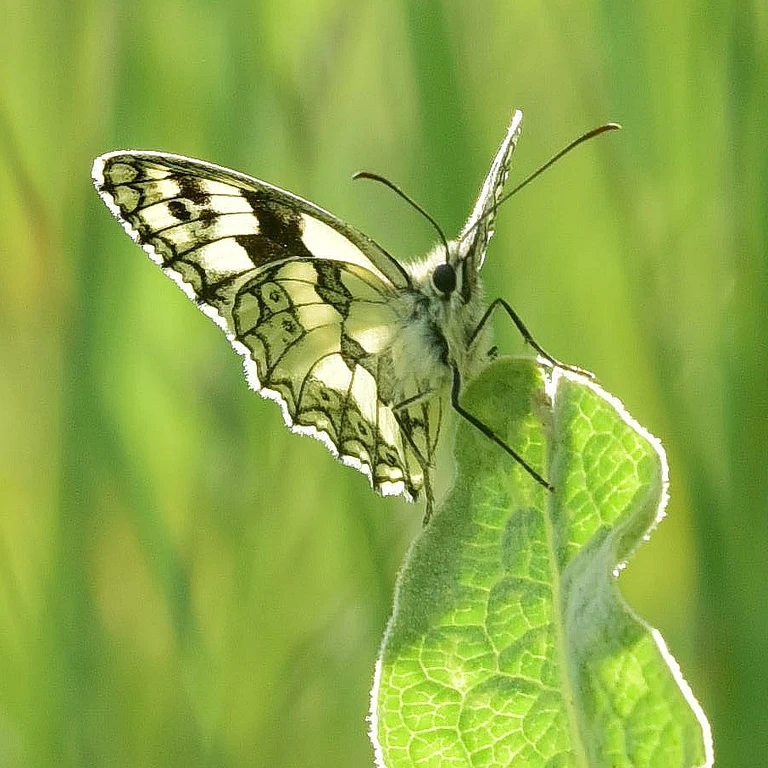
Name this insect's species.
Melanargia galathea
